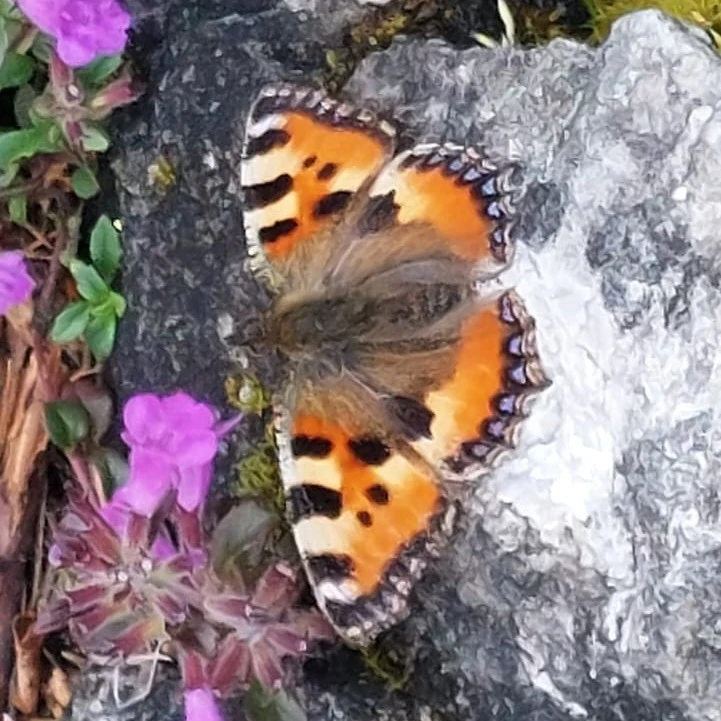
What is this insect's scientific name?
Aglais urticae
